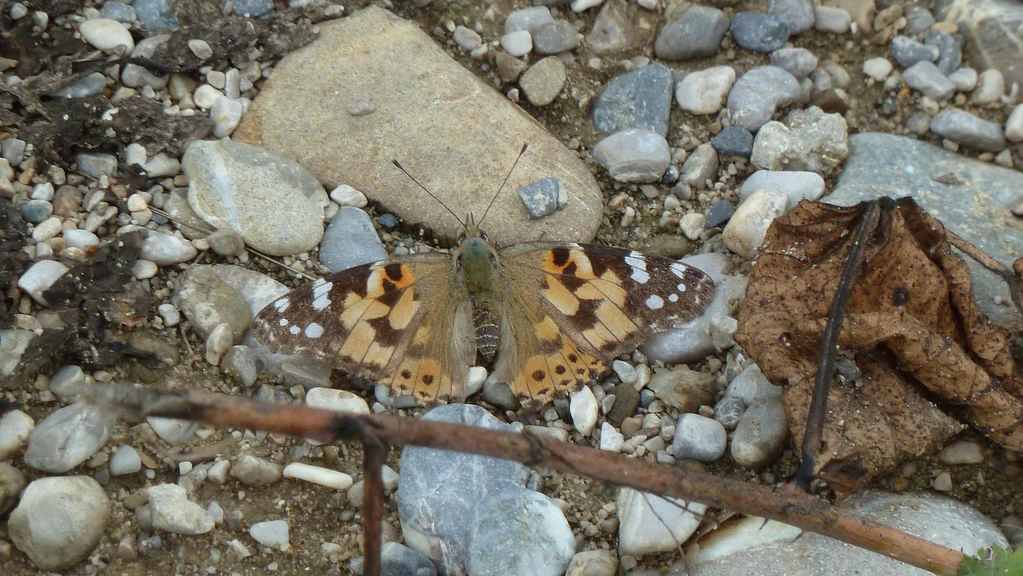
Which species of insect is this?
Vanessa cardui
